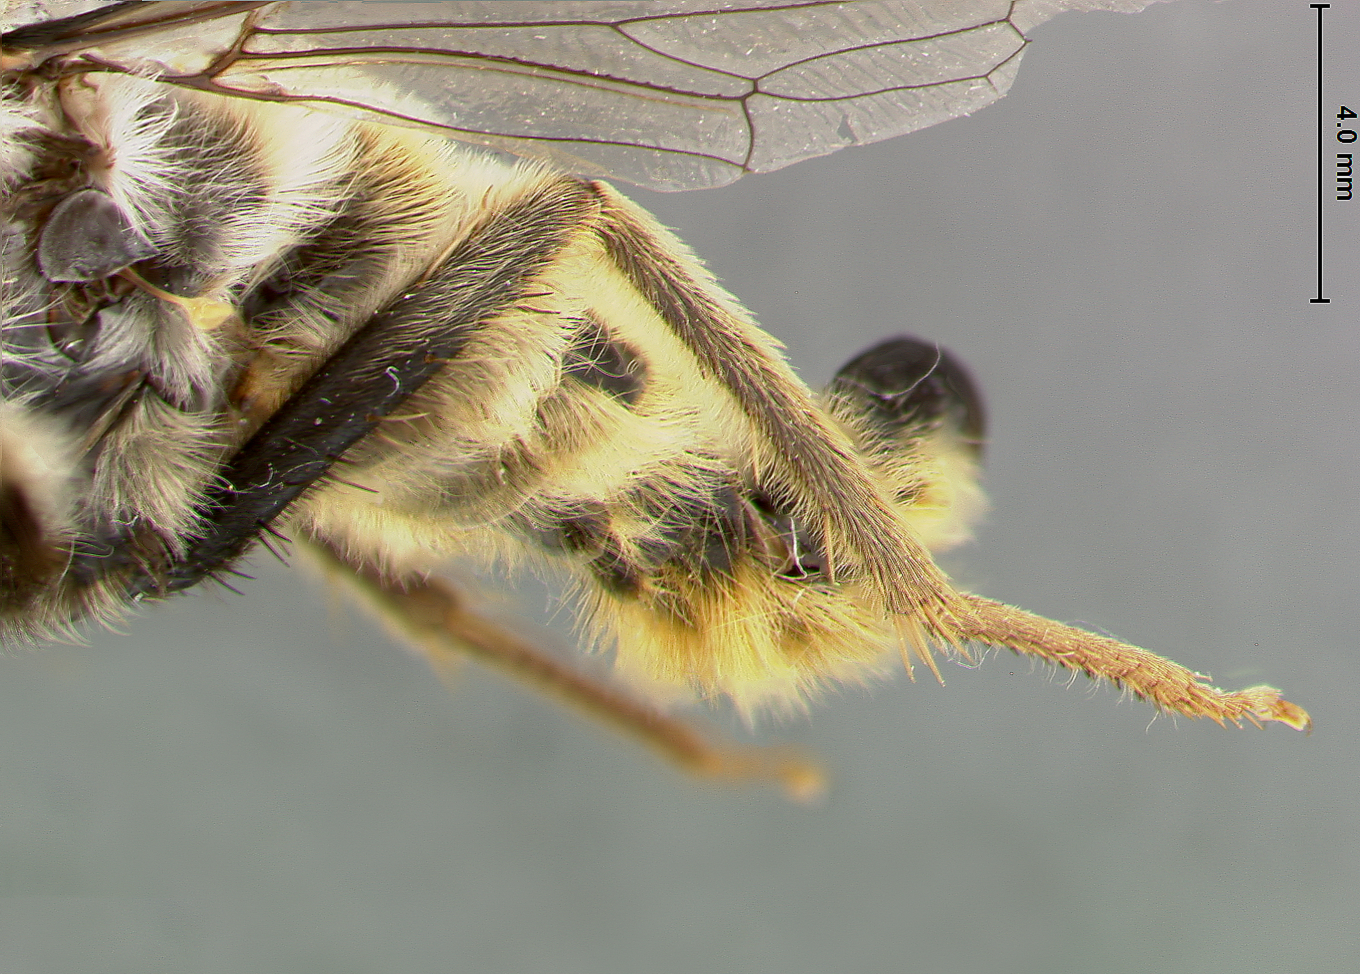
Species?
Rhaphiomidas pachyrhynchus
